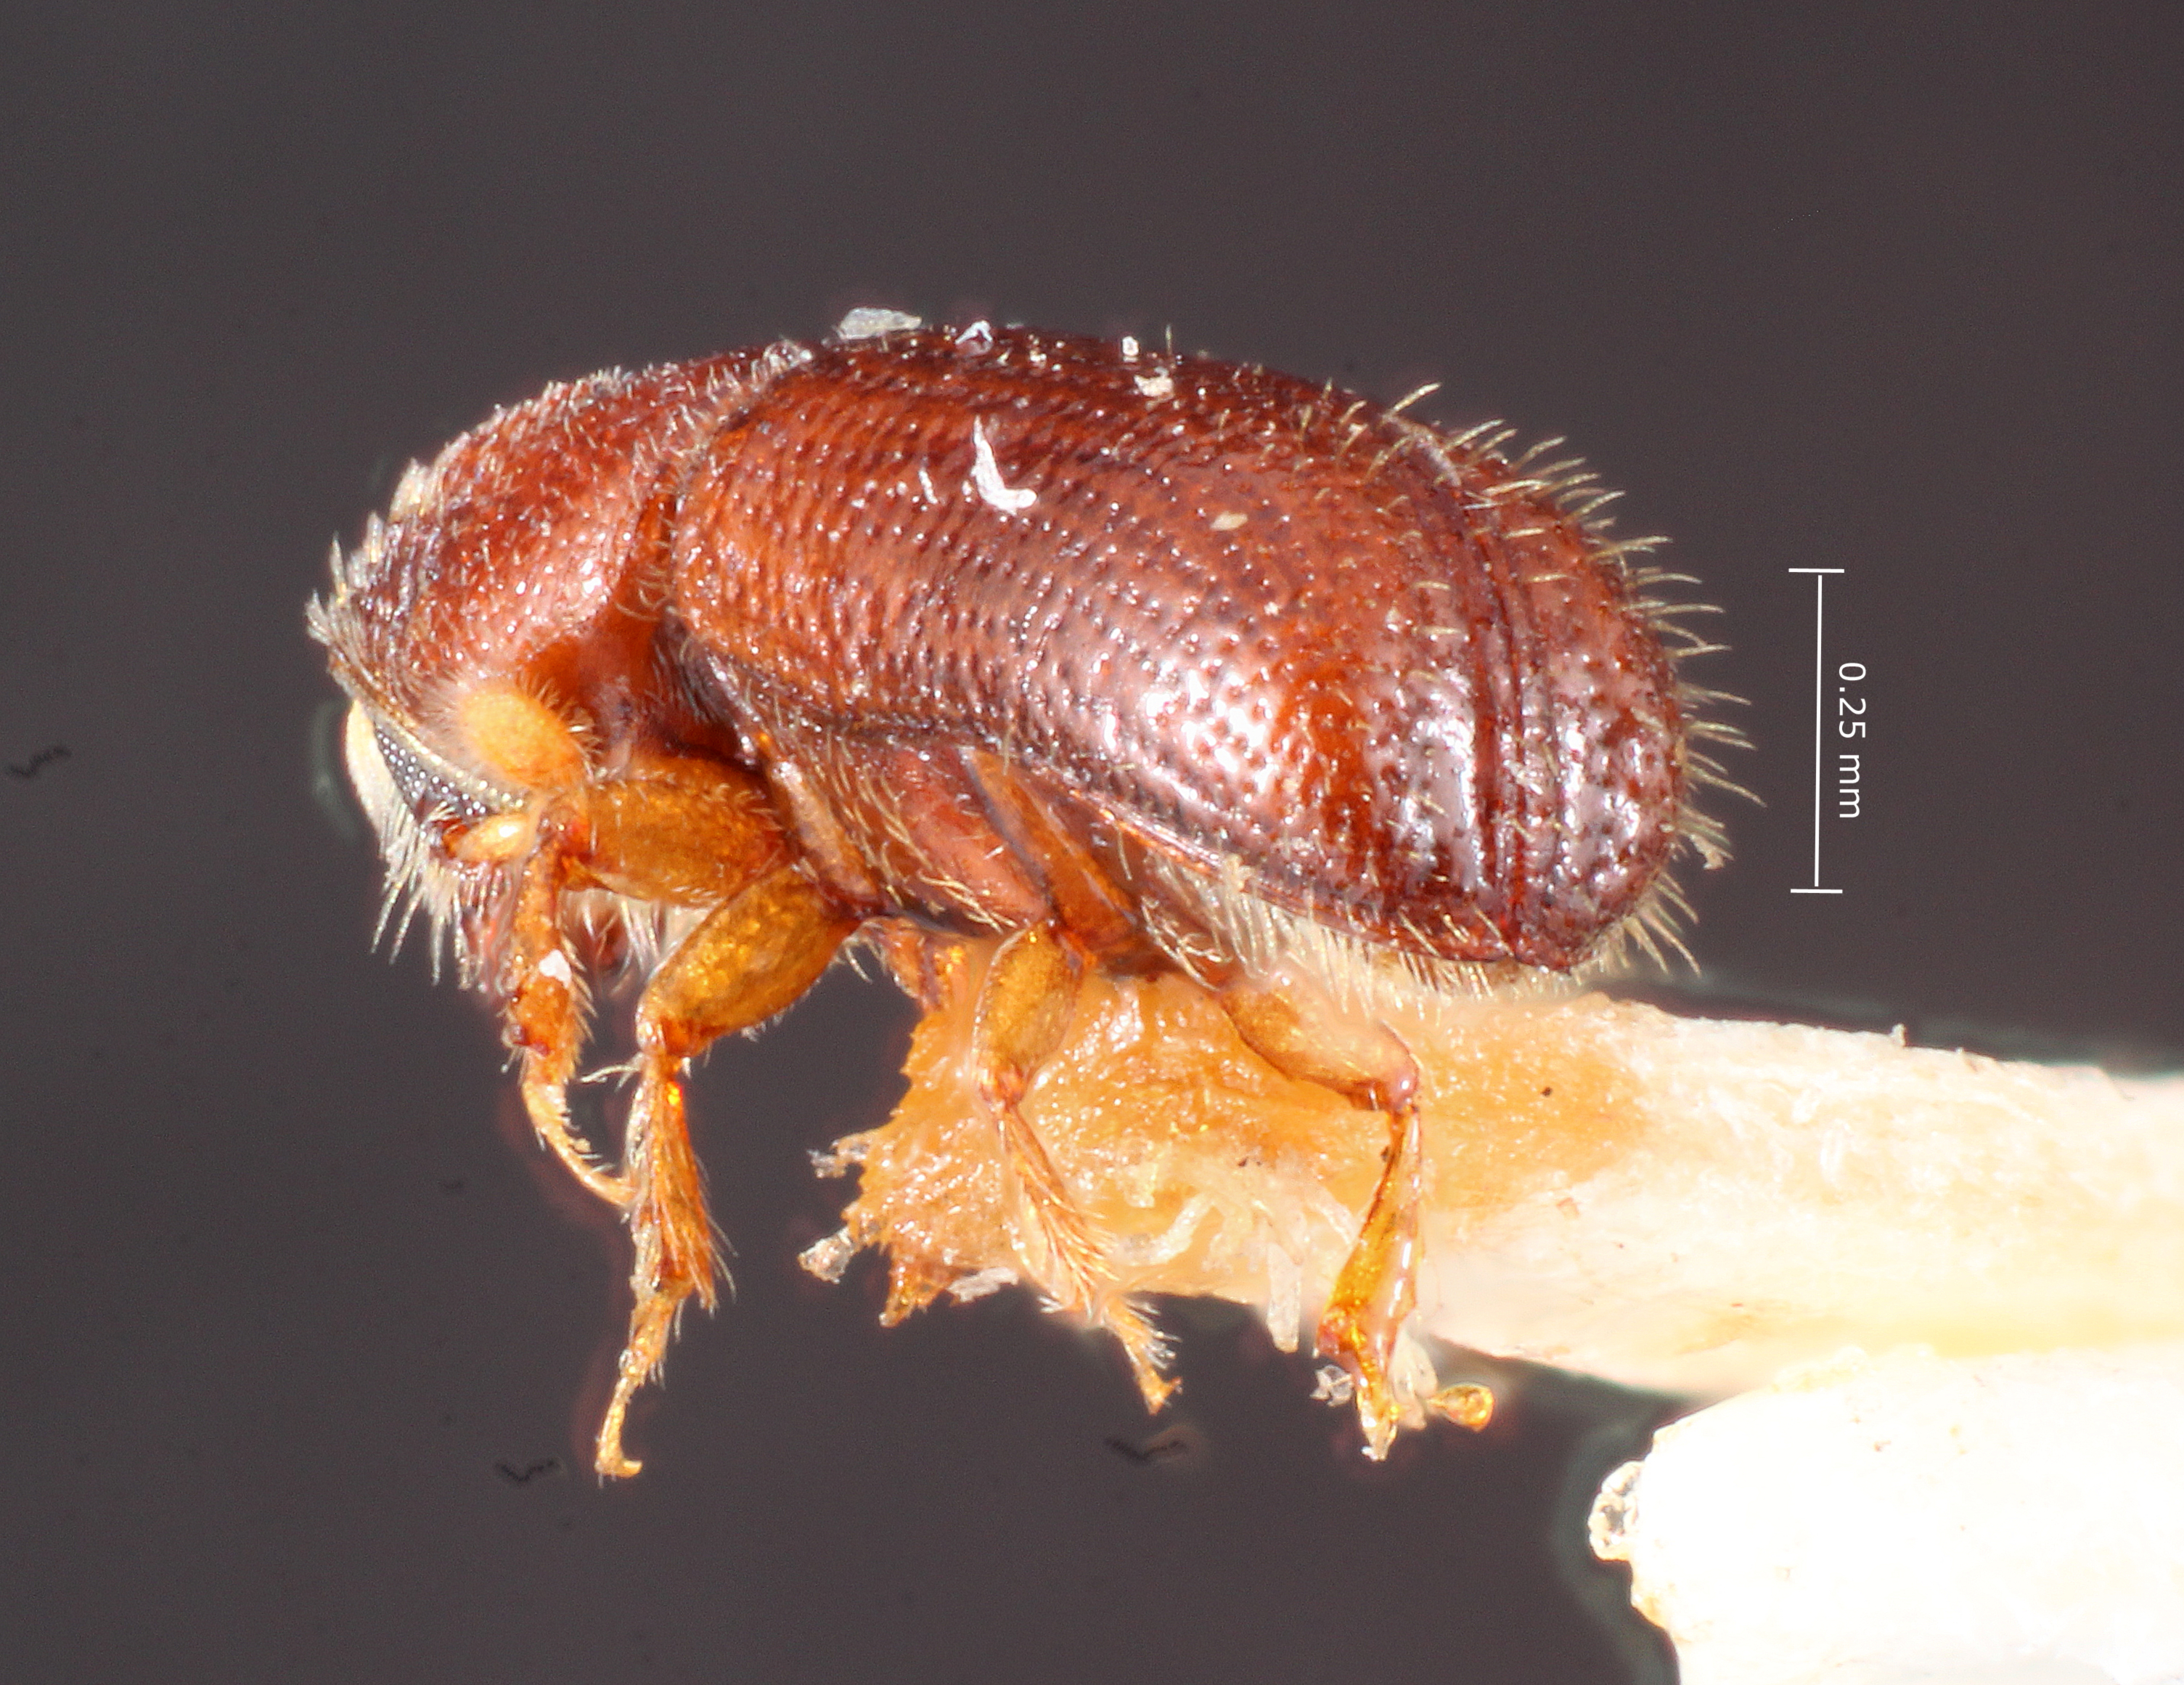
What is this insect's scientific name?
Pityophthorus crinalis
